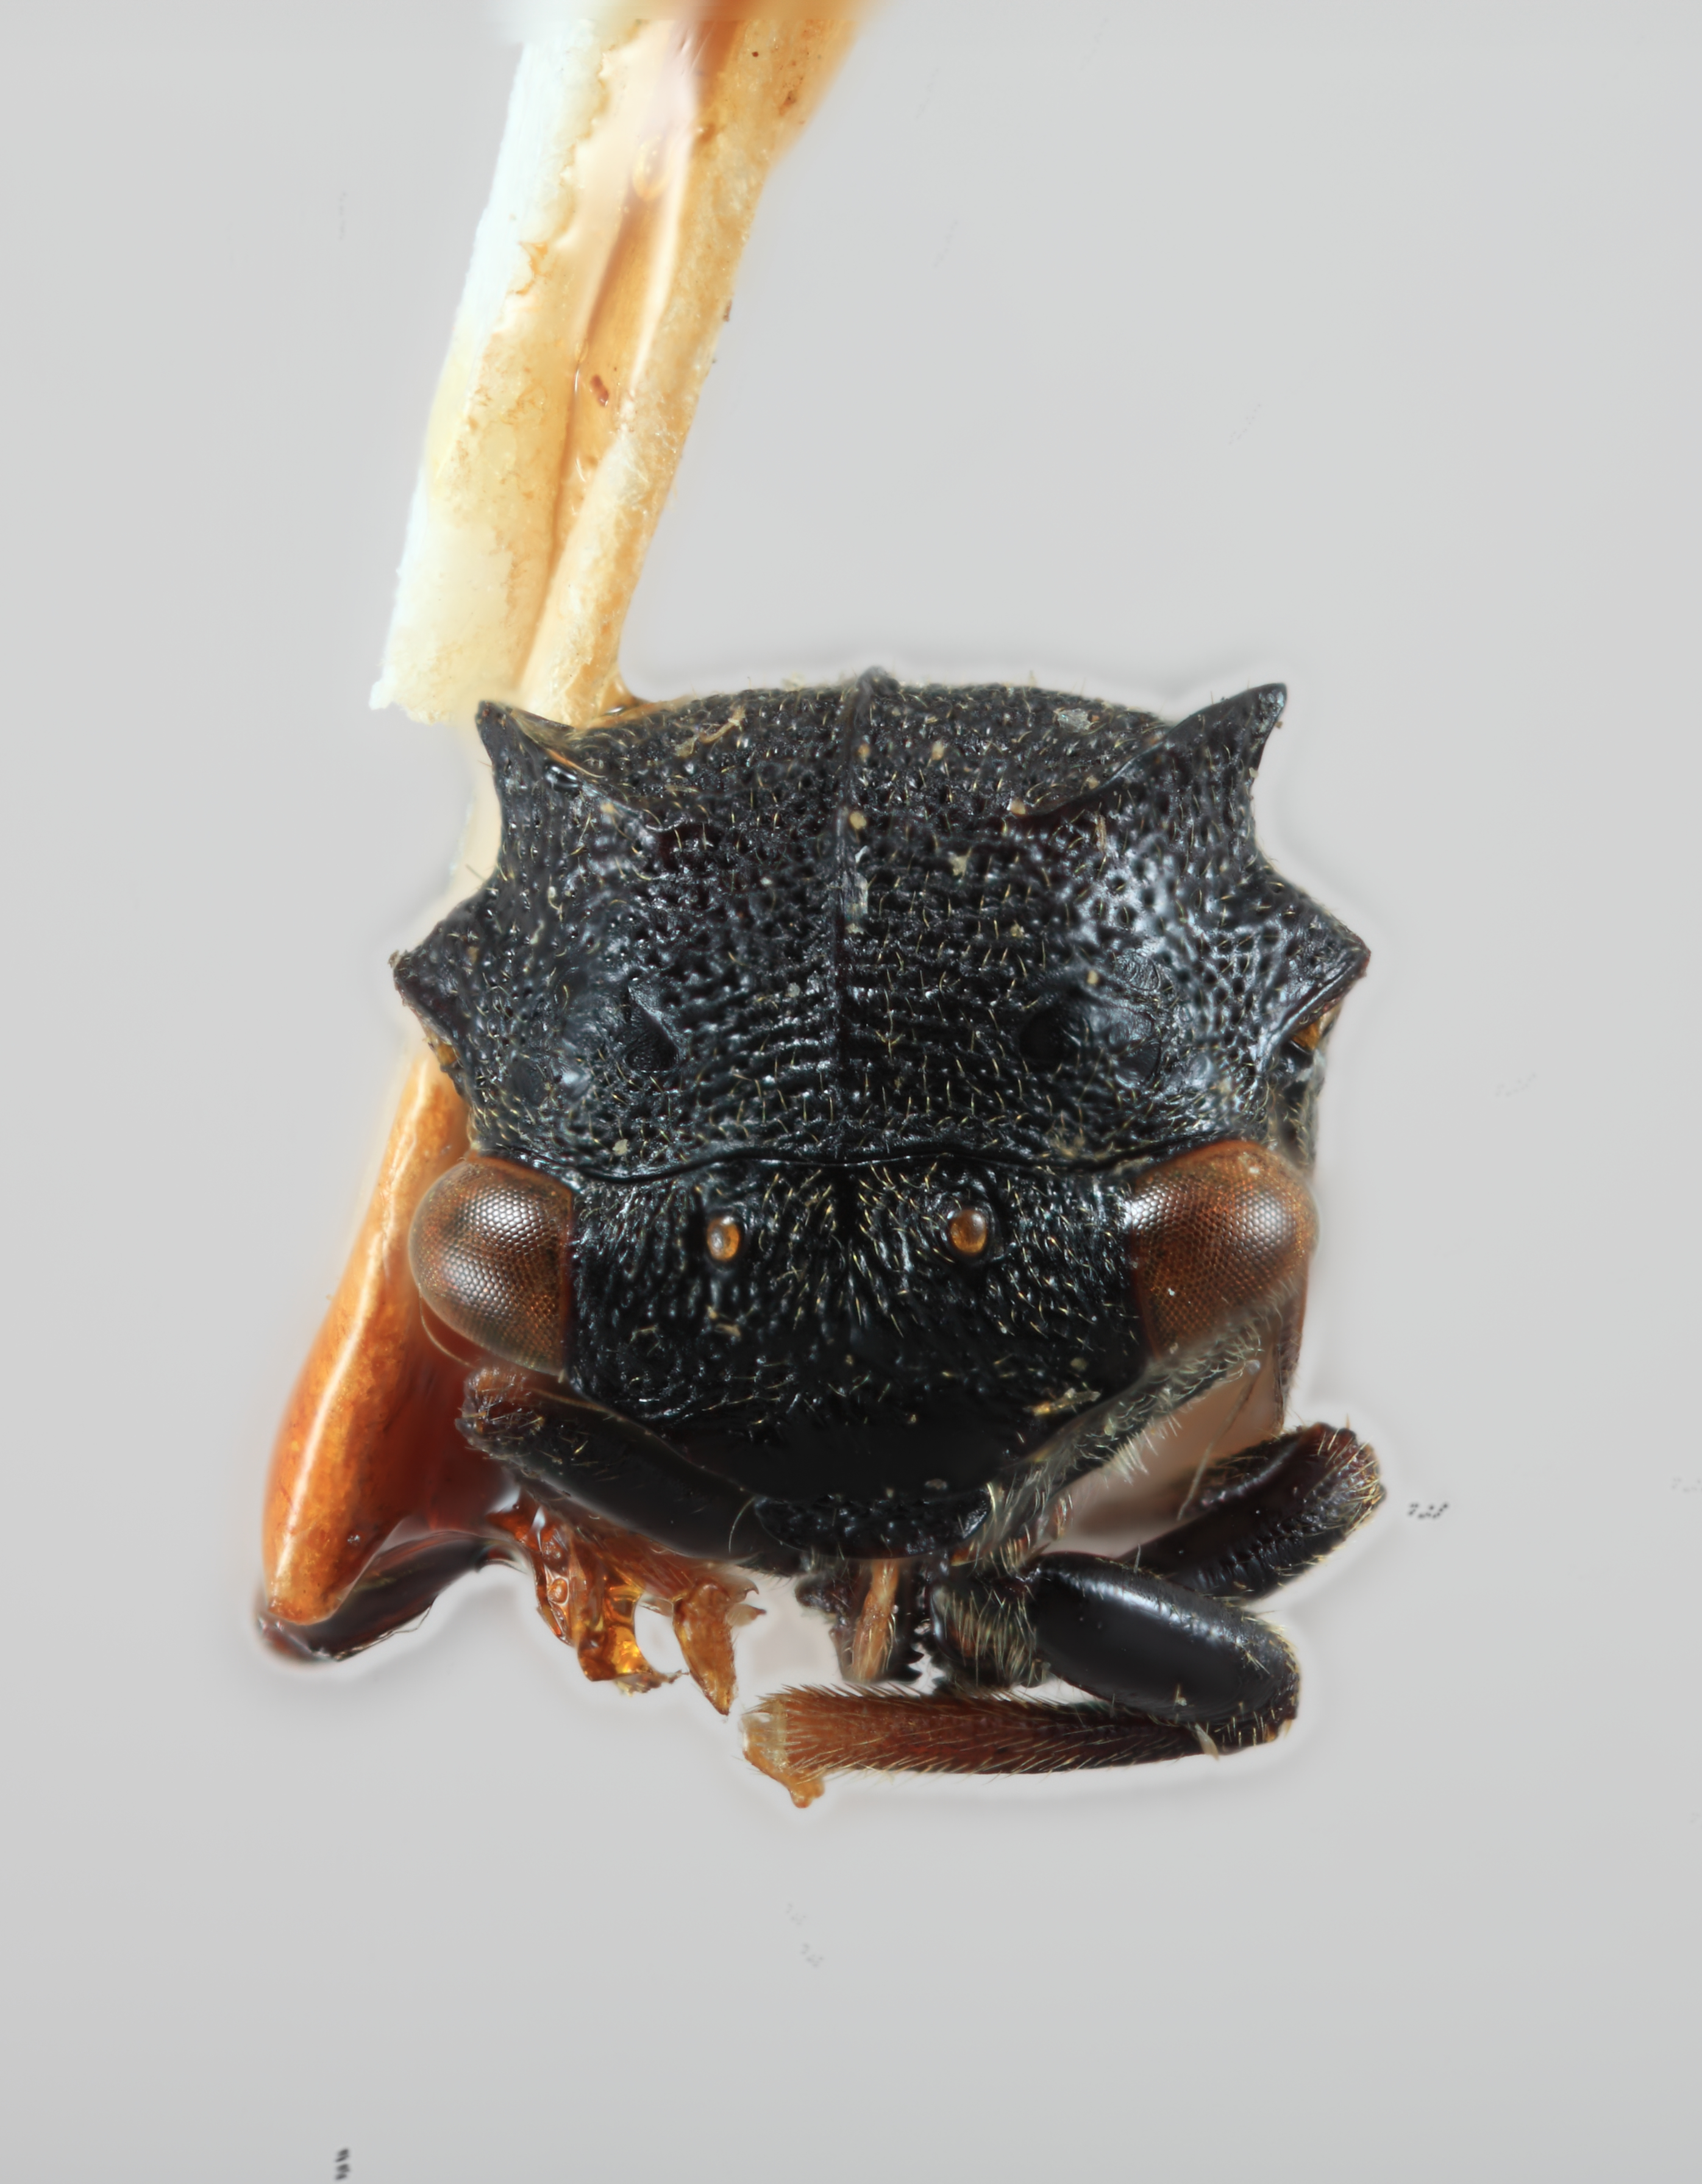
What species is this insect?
Tricentrus brevicornis
